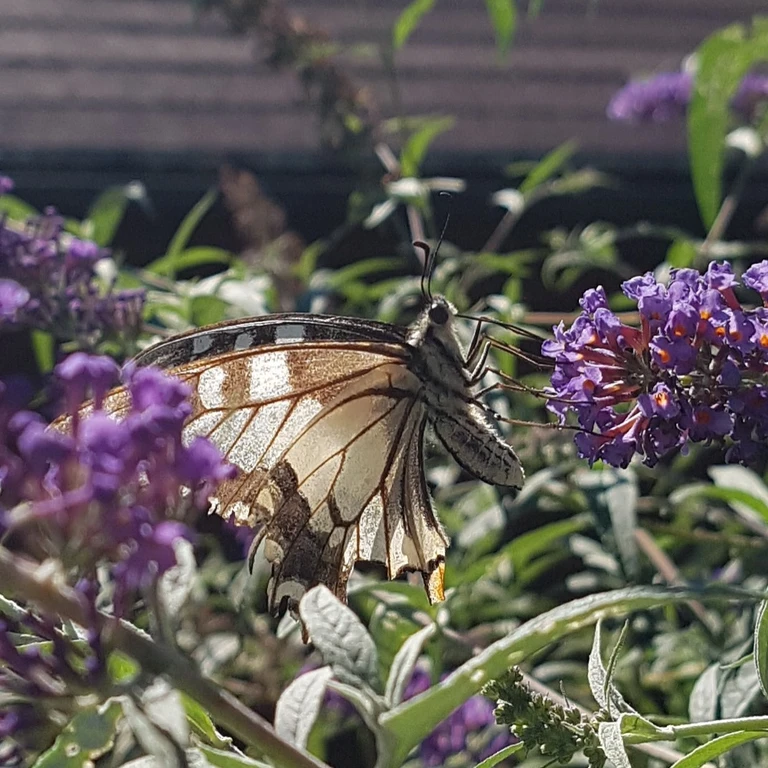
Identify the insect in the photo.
Papilio machaon
